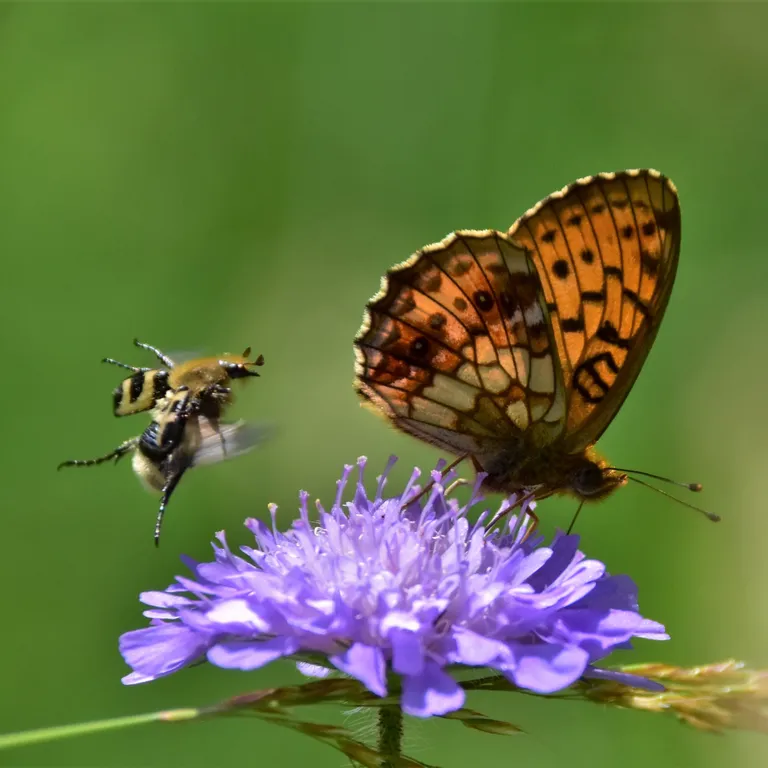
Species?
Brenthis ino
